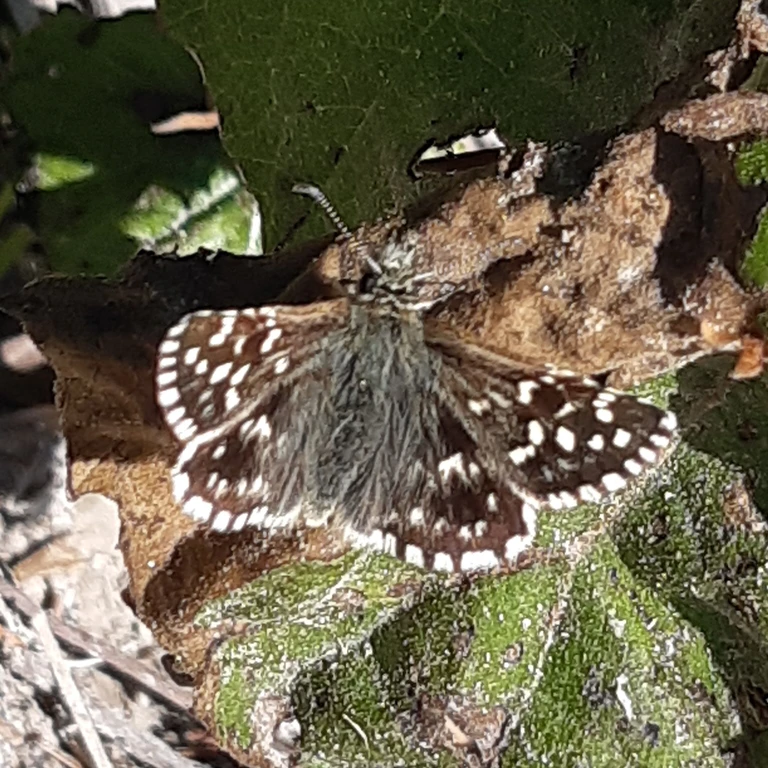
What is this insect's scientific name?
Pyrgus malvae
